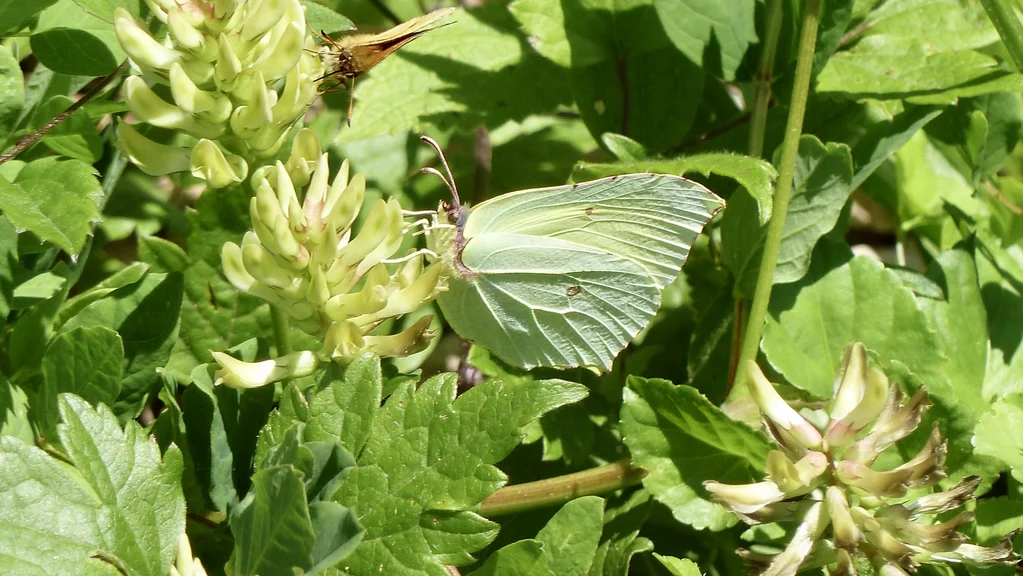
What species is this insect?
Gonepteryx rhamni
